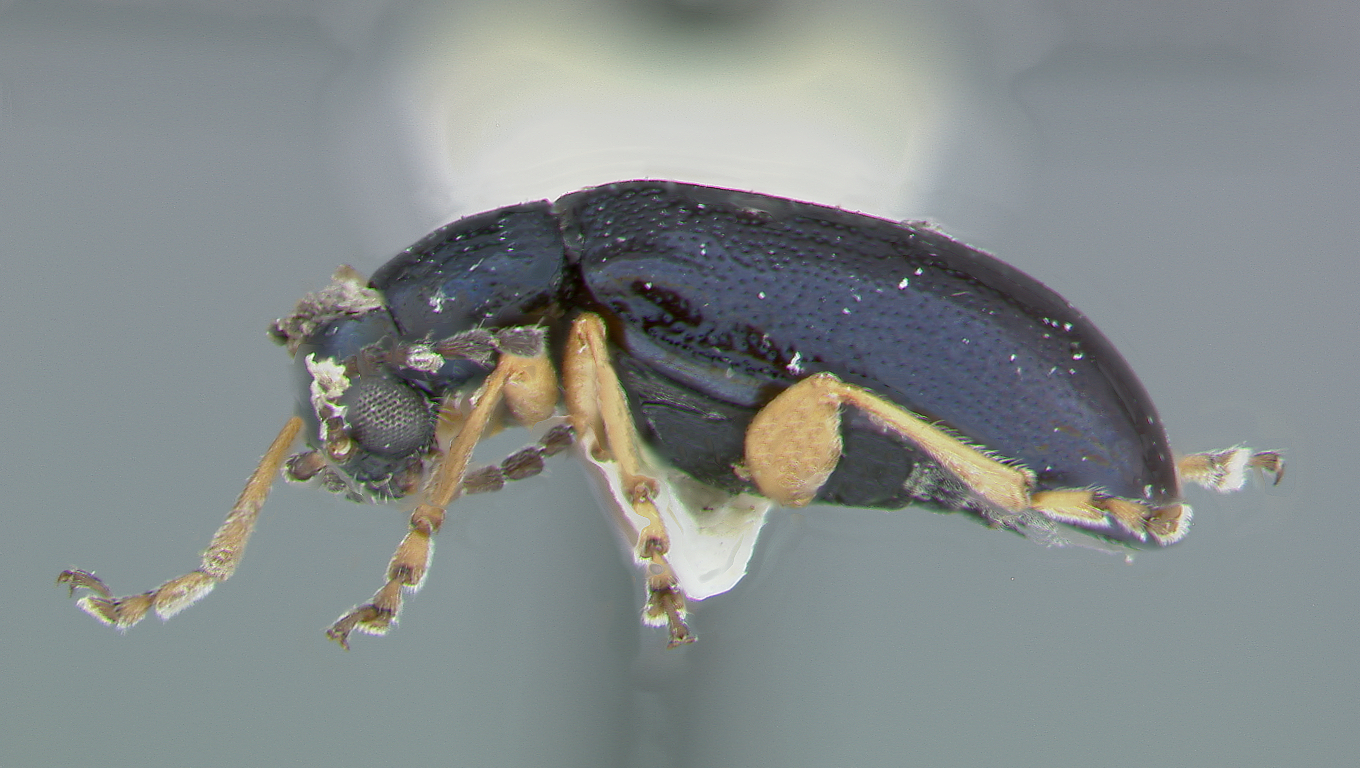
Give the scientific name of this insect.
Luperodes antillarum
